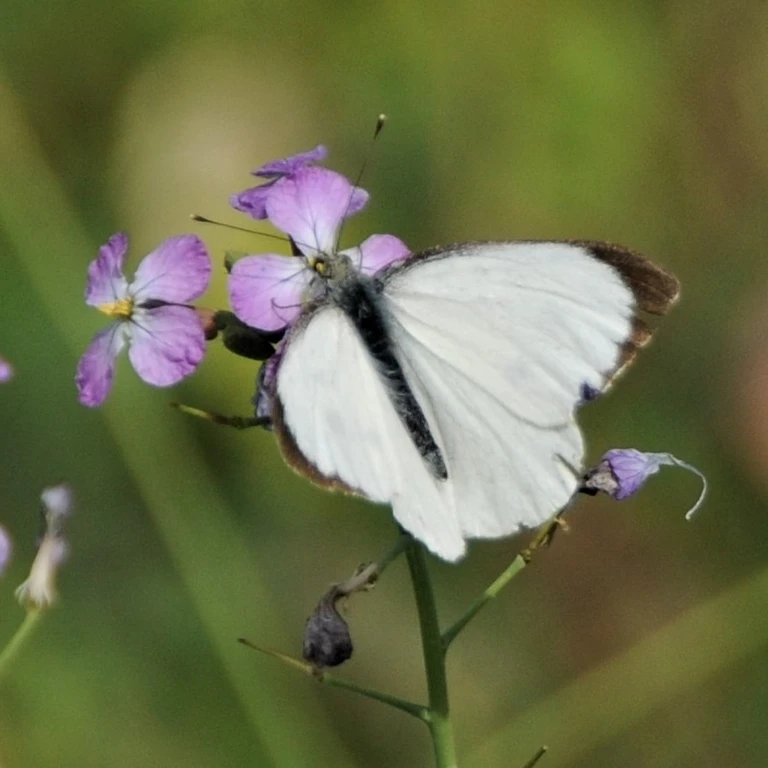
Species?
Pieris brassicae
